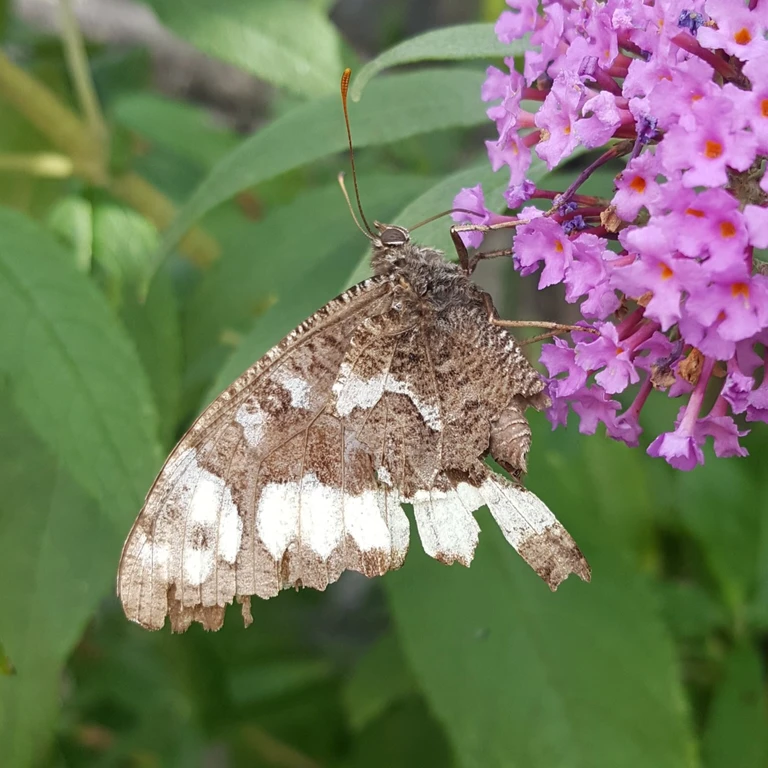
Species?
Brintesia circe
